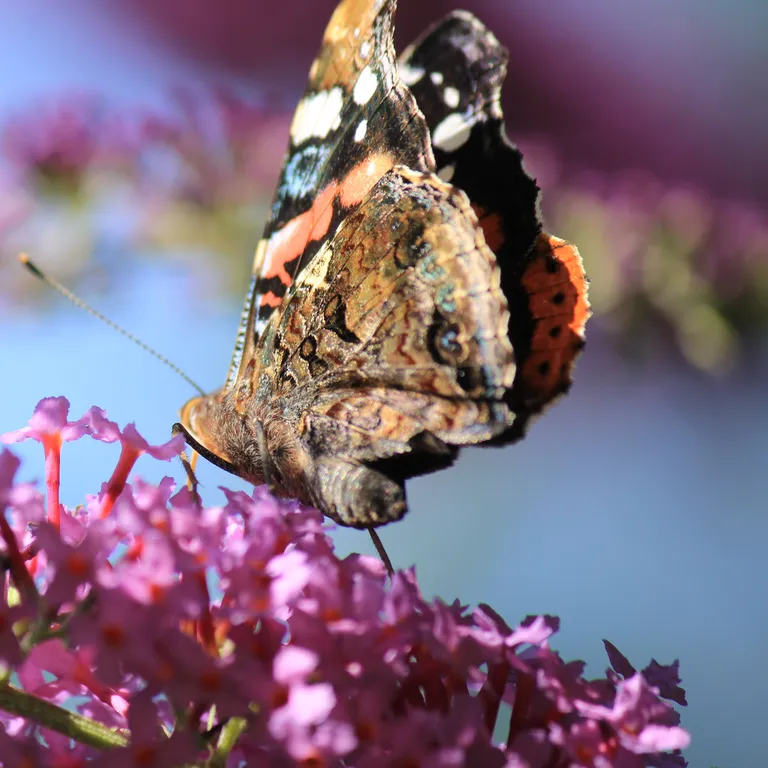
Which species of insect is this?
Vanessa atalanta
